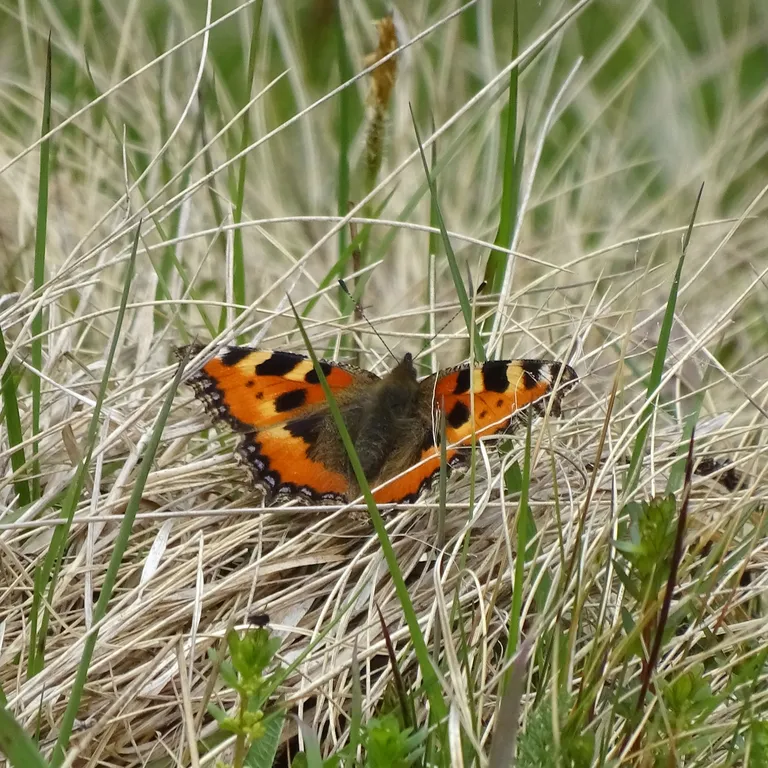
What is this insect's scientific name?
Aglais urticae
